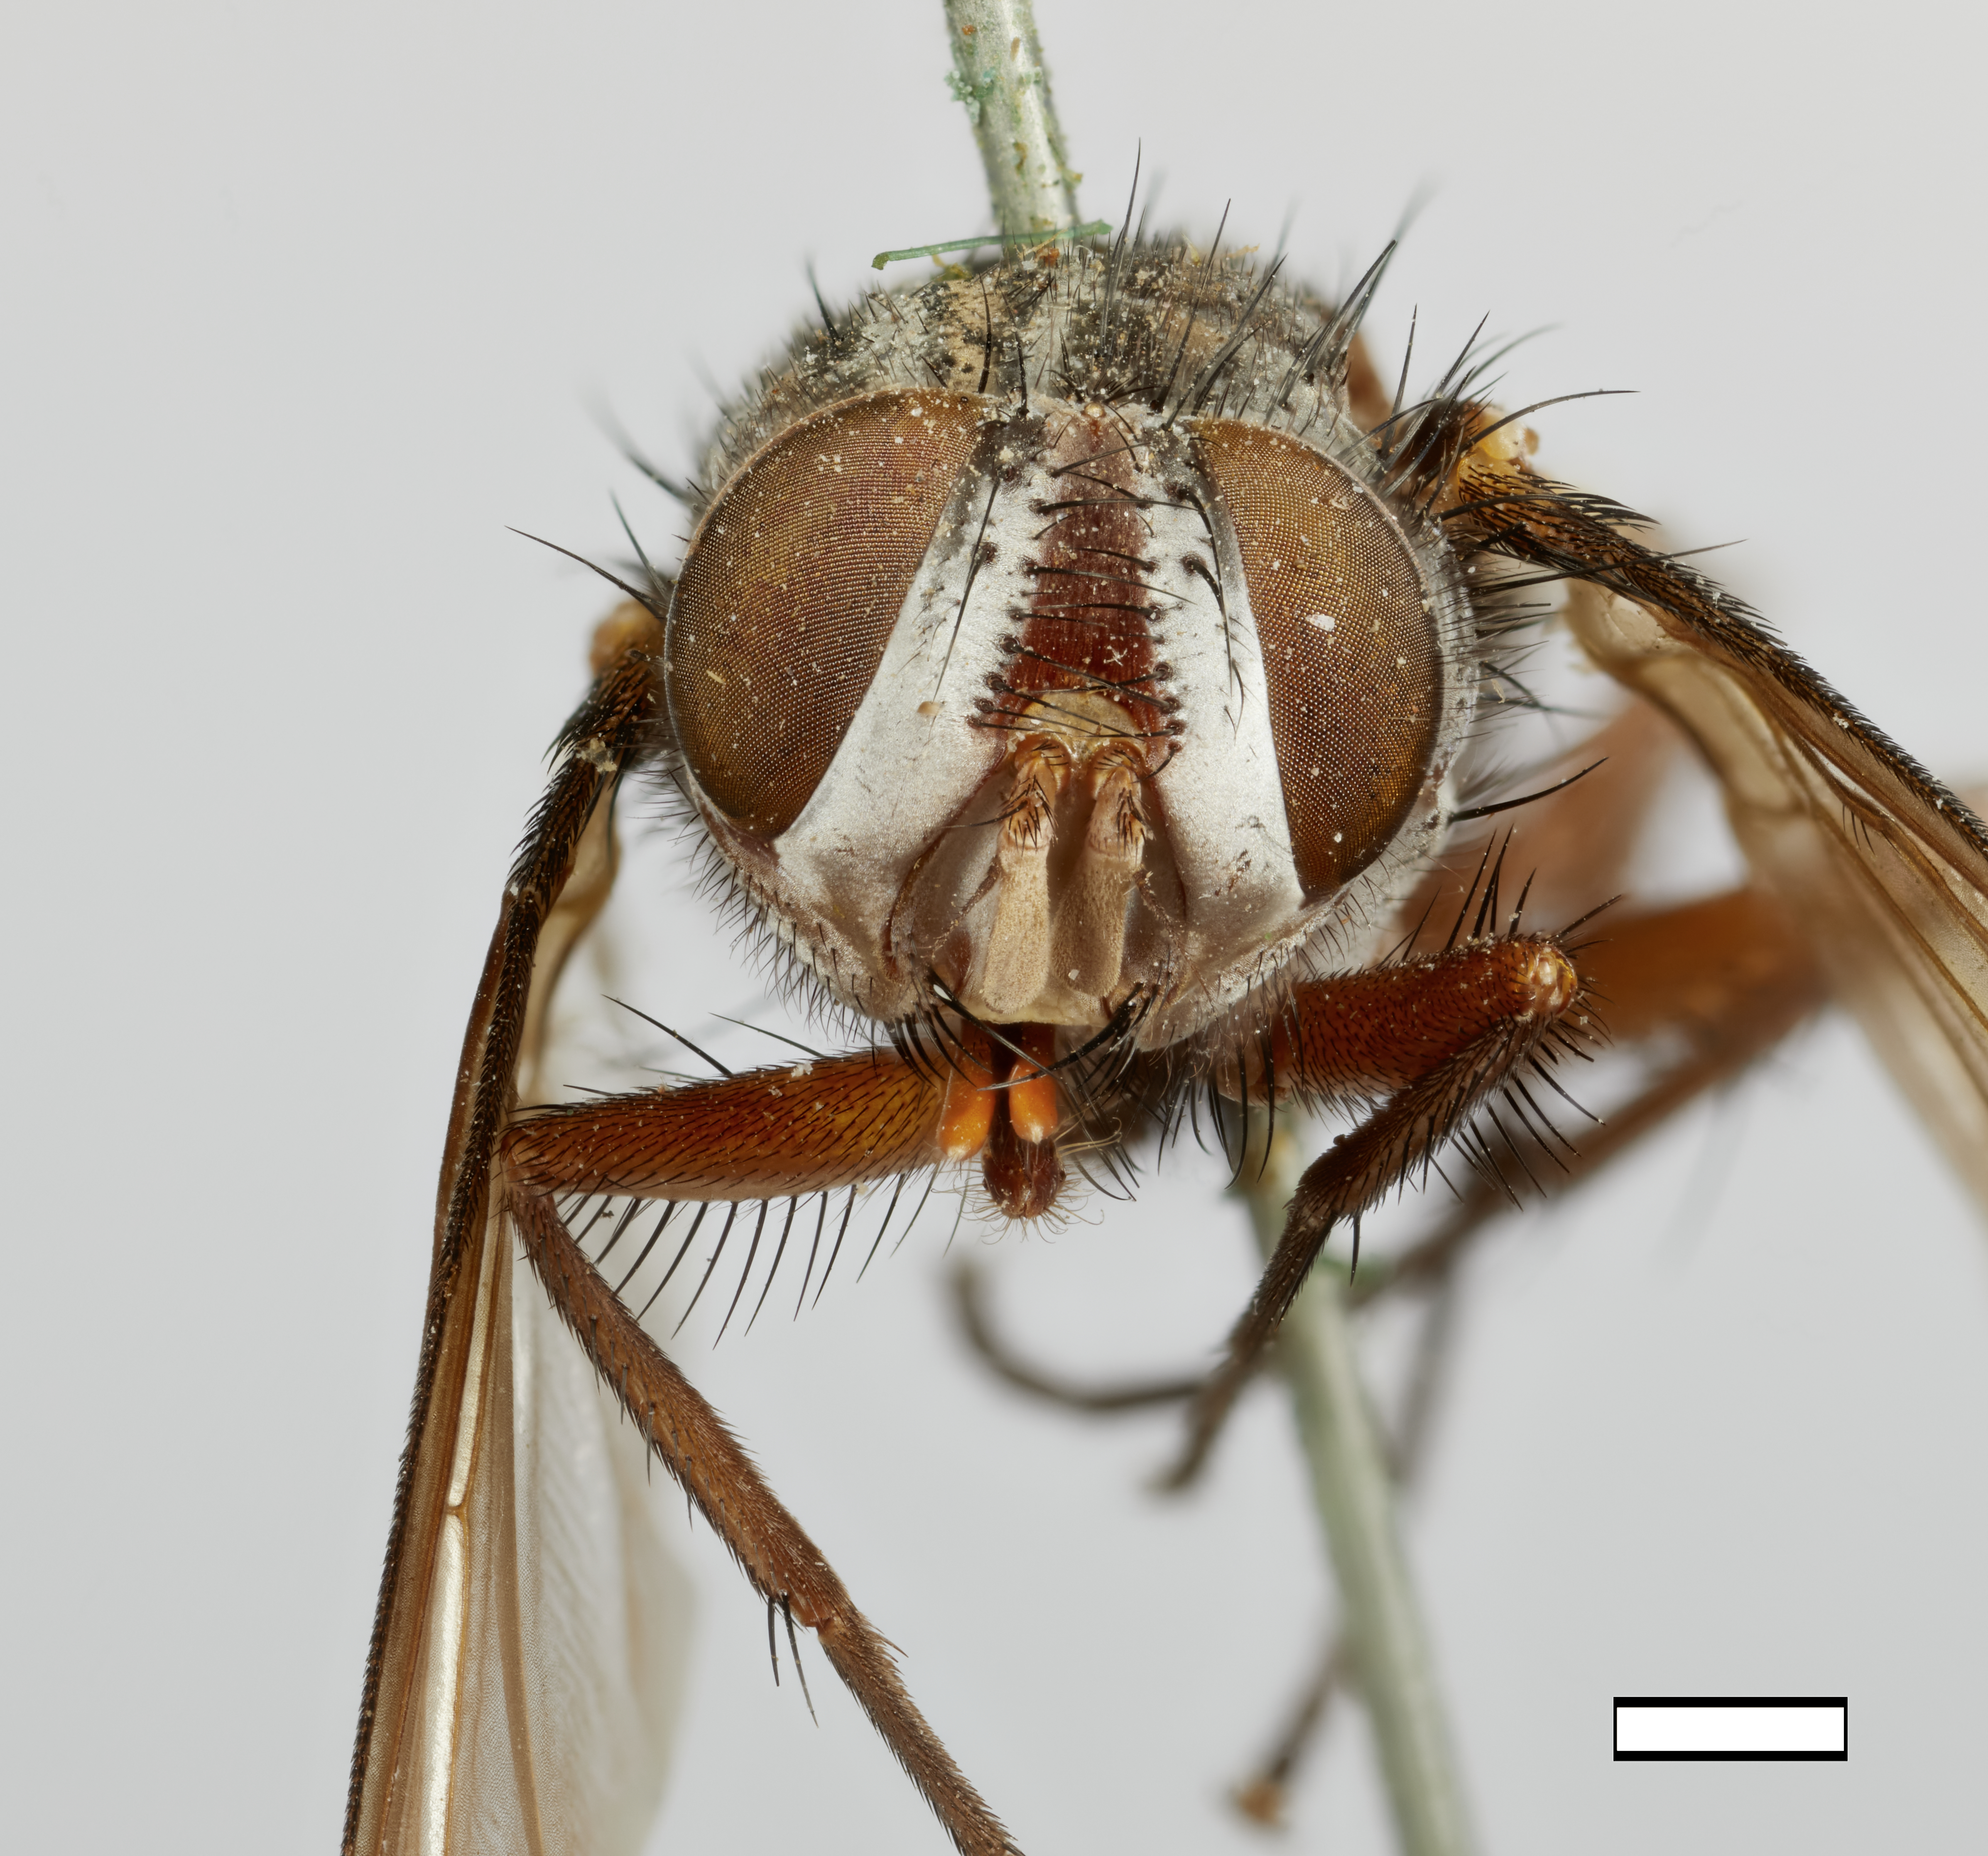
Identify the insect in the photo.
Eutheresia monohammi
